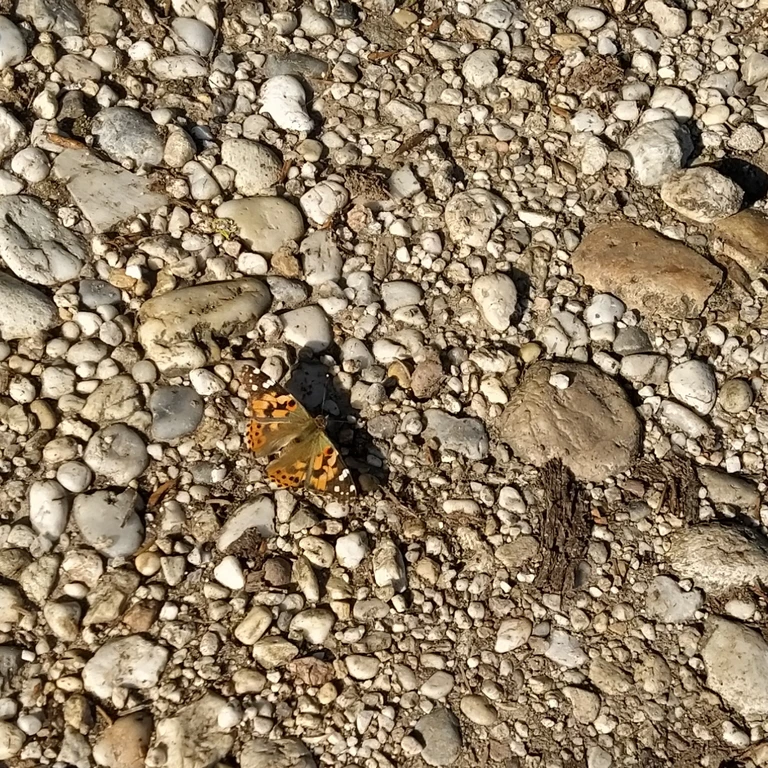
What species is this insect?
Vanessa cardui
